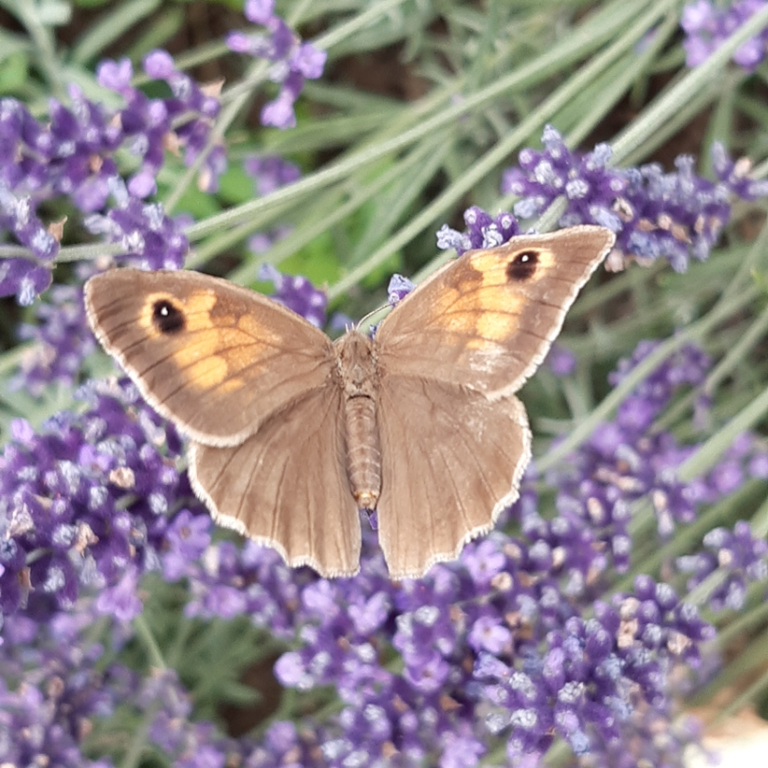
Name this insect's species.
Maniola jurtina
